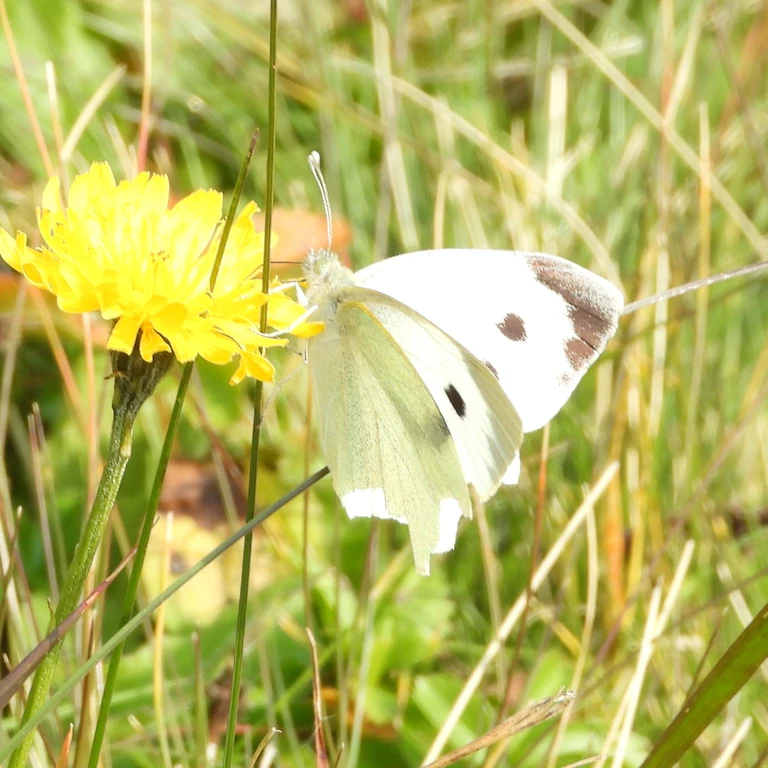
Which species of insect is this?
Pieris brassicae
